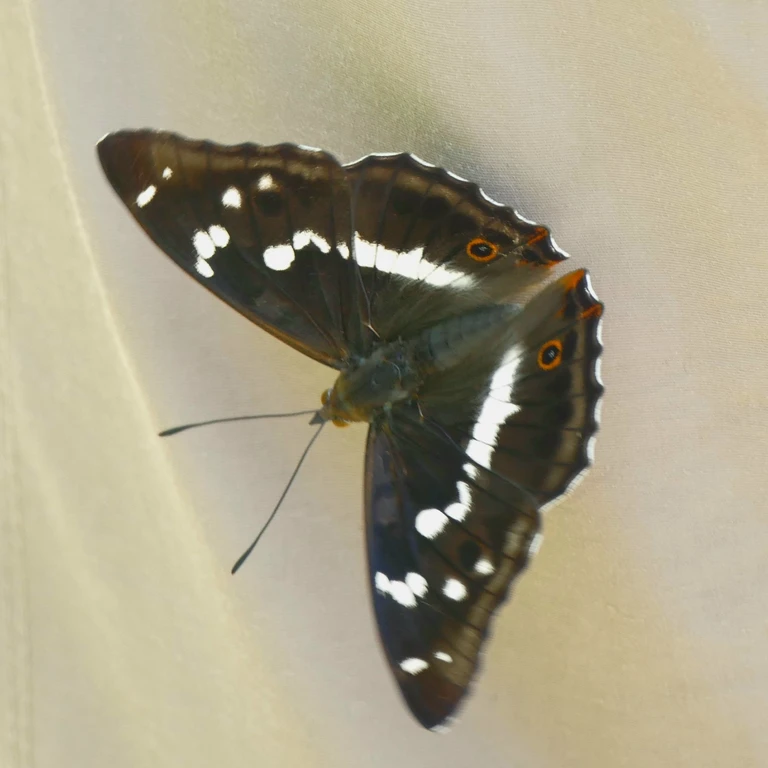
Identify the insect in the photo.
Apatura iris
